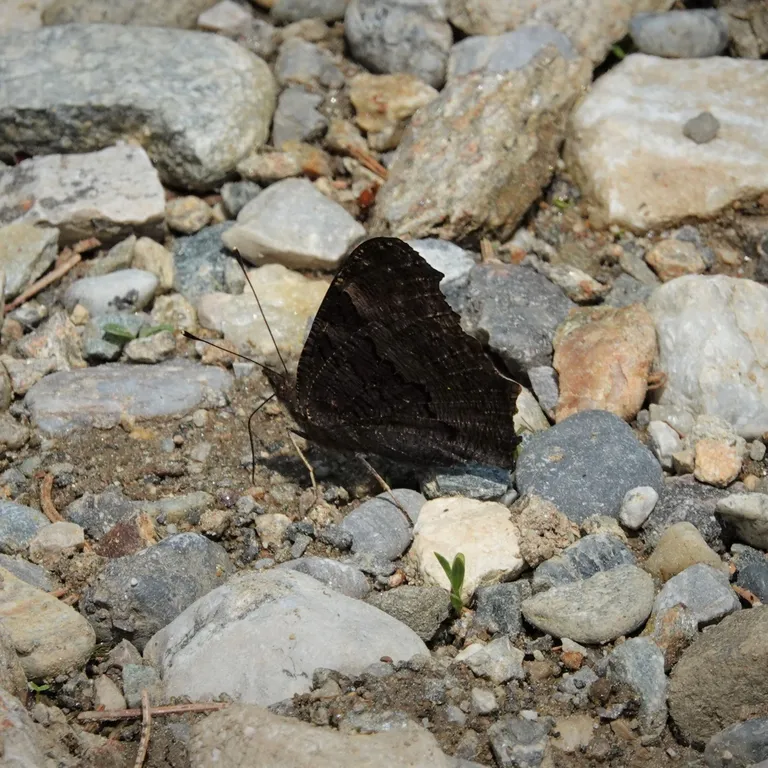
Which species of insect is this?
Aglais io
